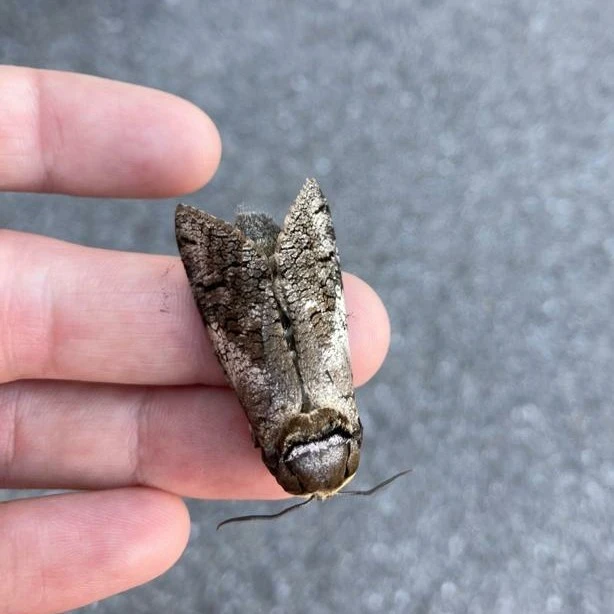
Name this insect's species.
Cossus cossus
